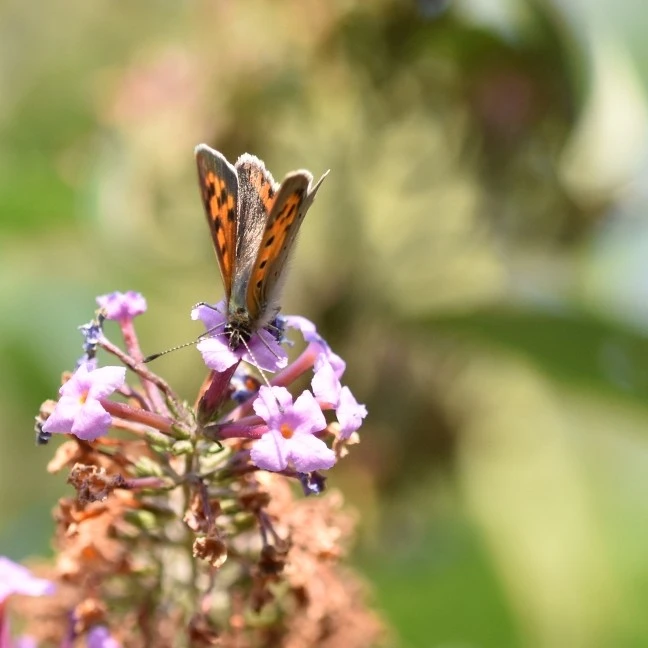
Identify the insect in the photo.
Lycaena phlaeas
